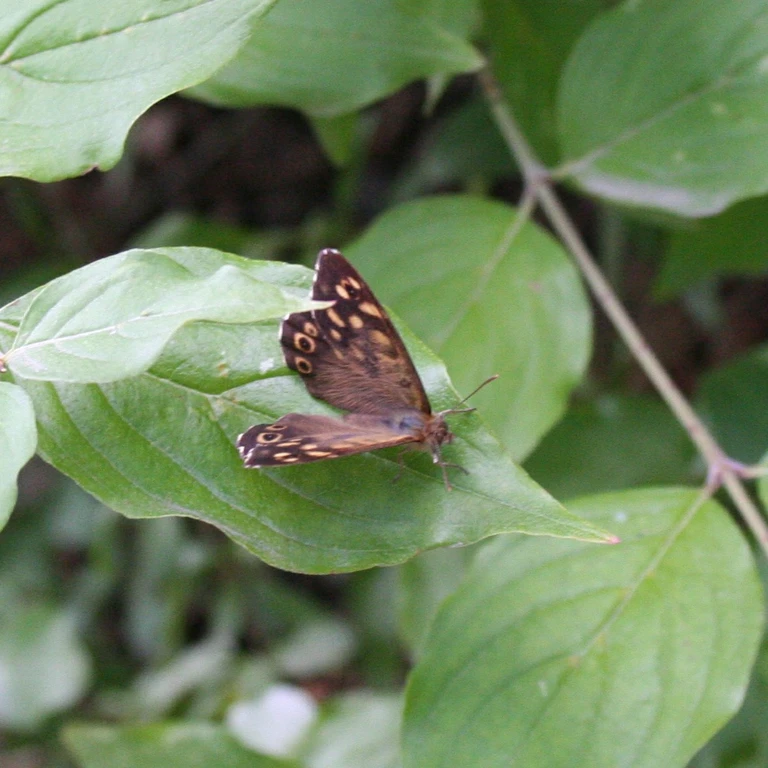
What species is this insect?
Pararge aegeria
